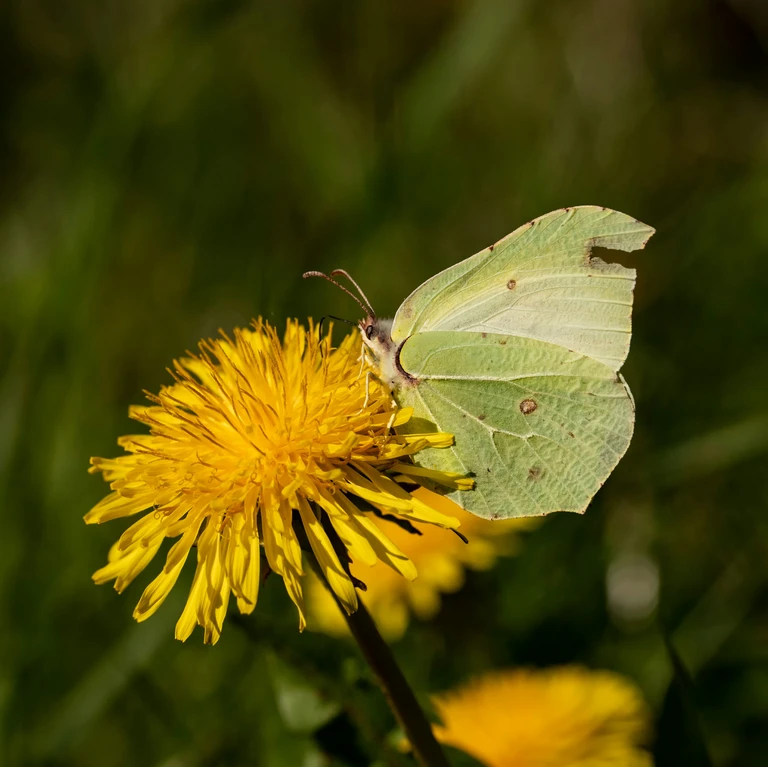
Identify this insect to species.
Gonepteryx rhamni
